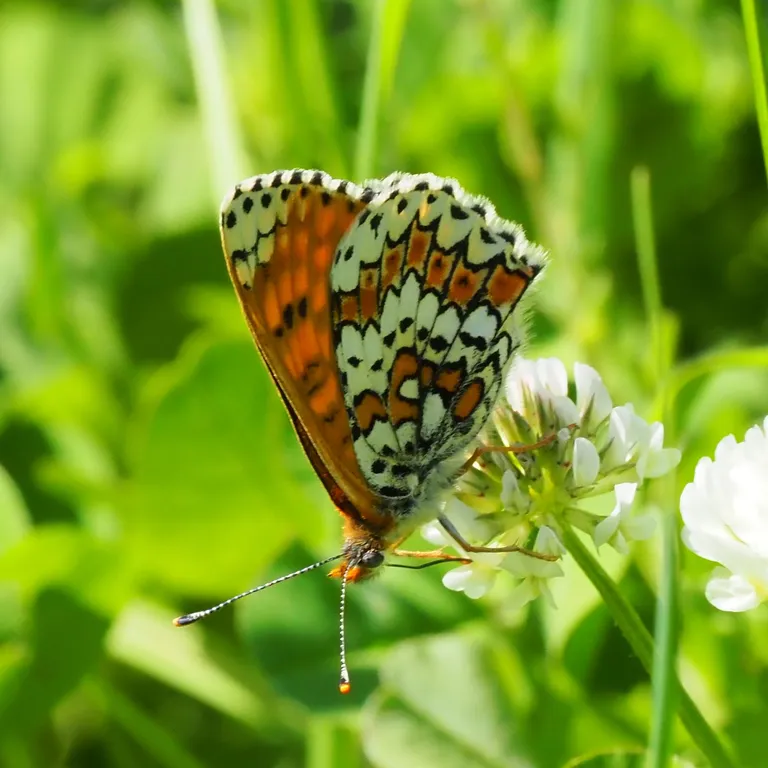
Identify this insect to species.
Melitaea cinxia
